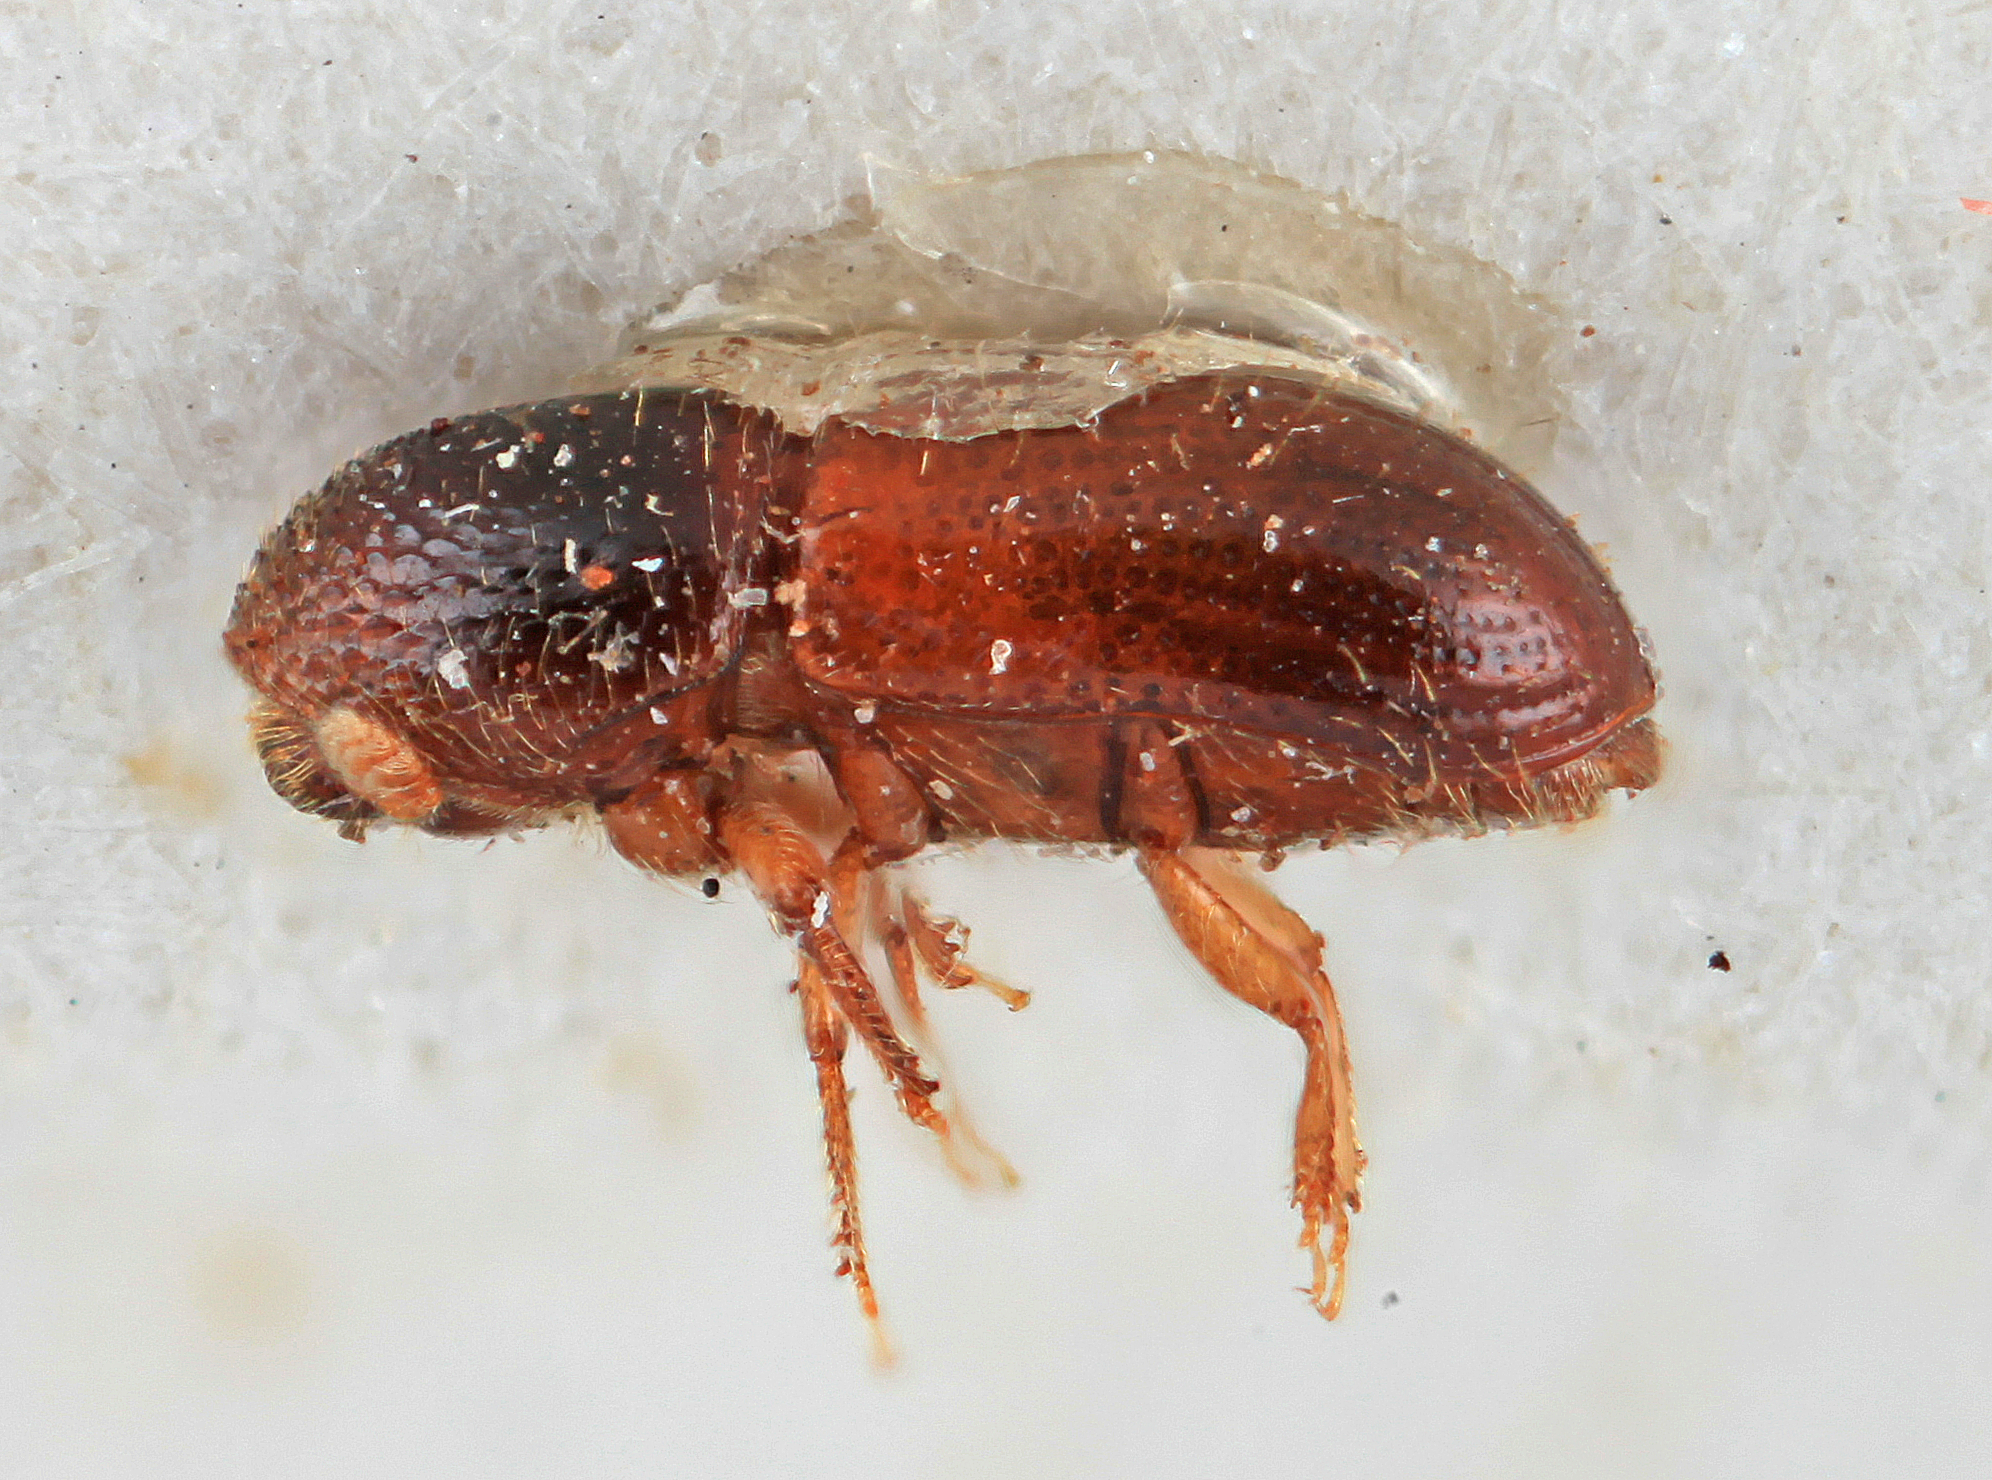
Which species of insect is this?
Araptus convexifrons
